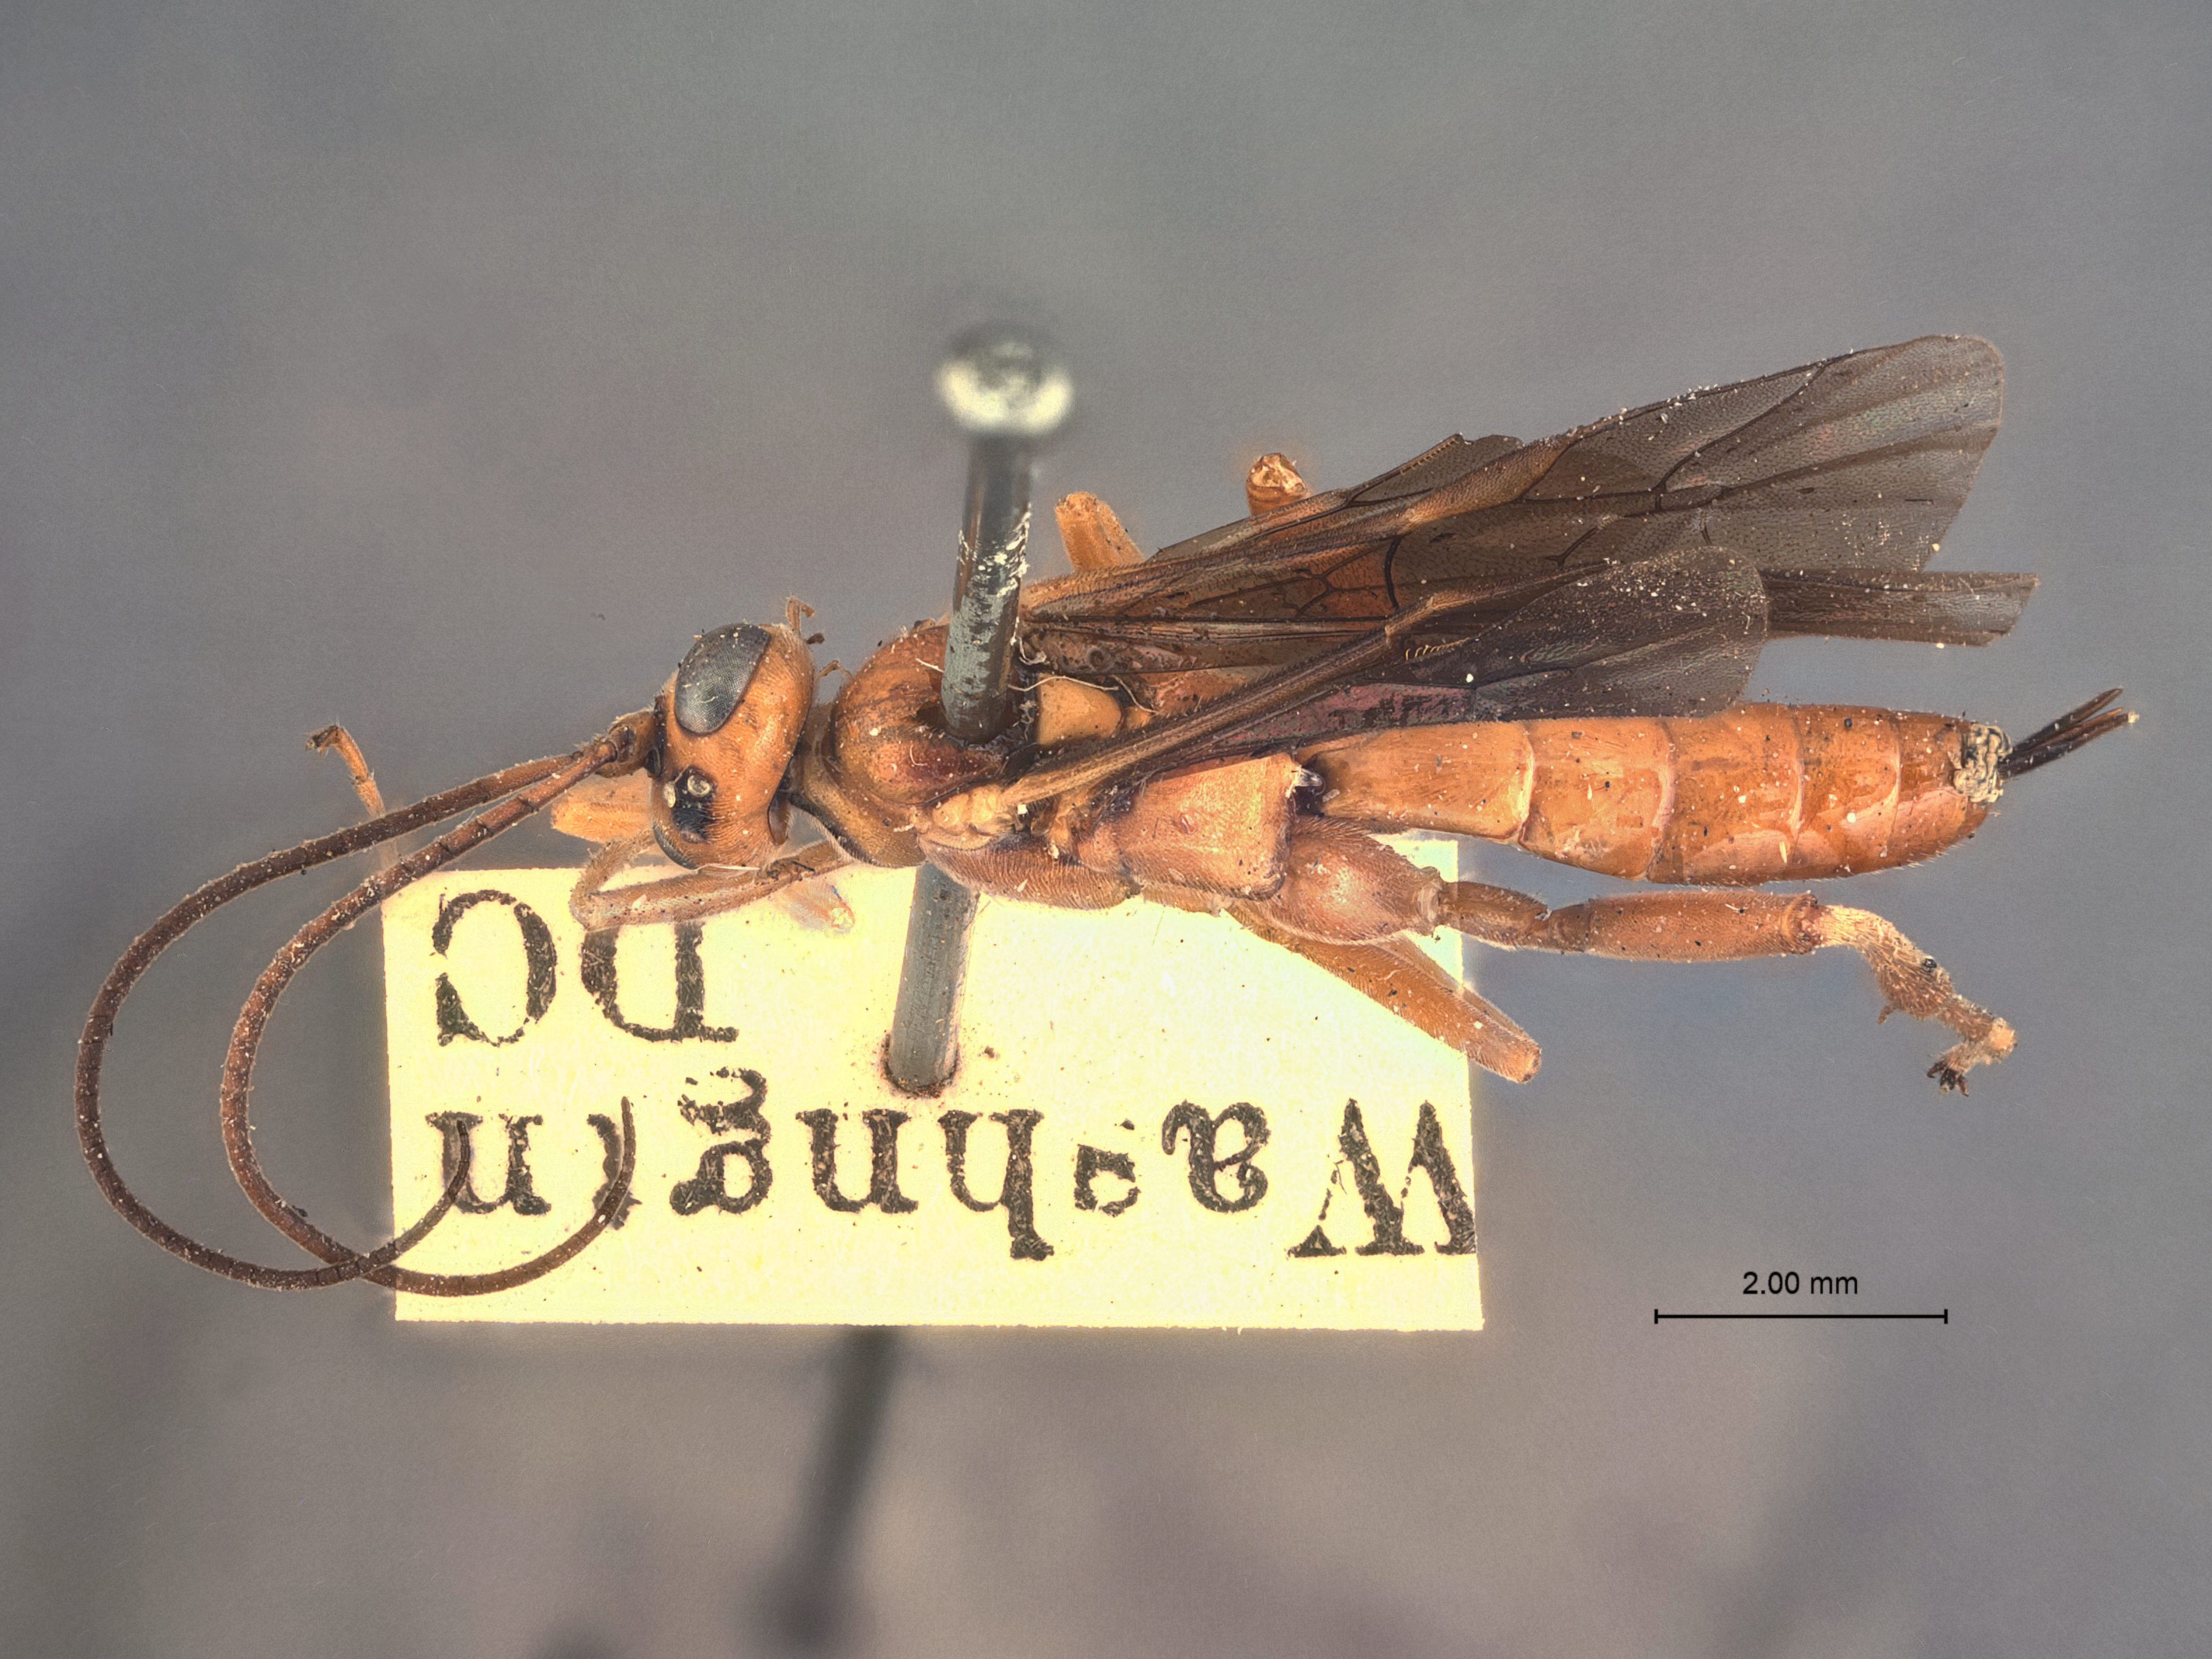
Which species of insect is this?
Exetastes propinquus
